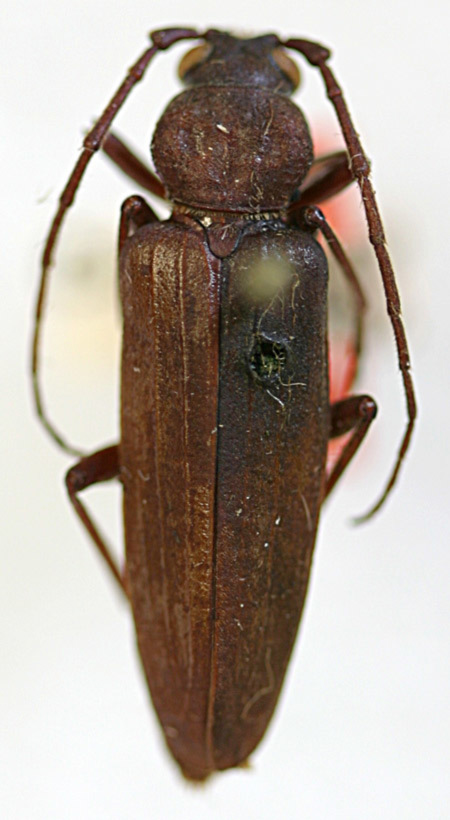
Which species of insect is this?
Criocephalus cervinus (also Arhopalus foveicollis)
